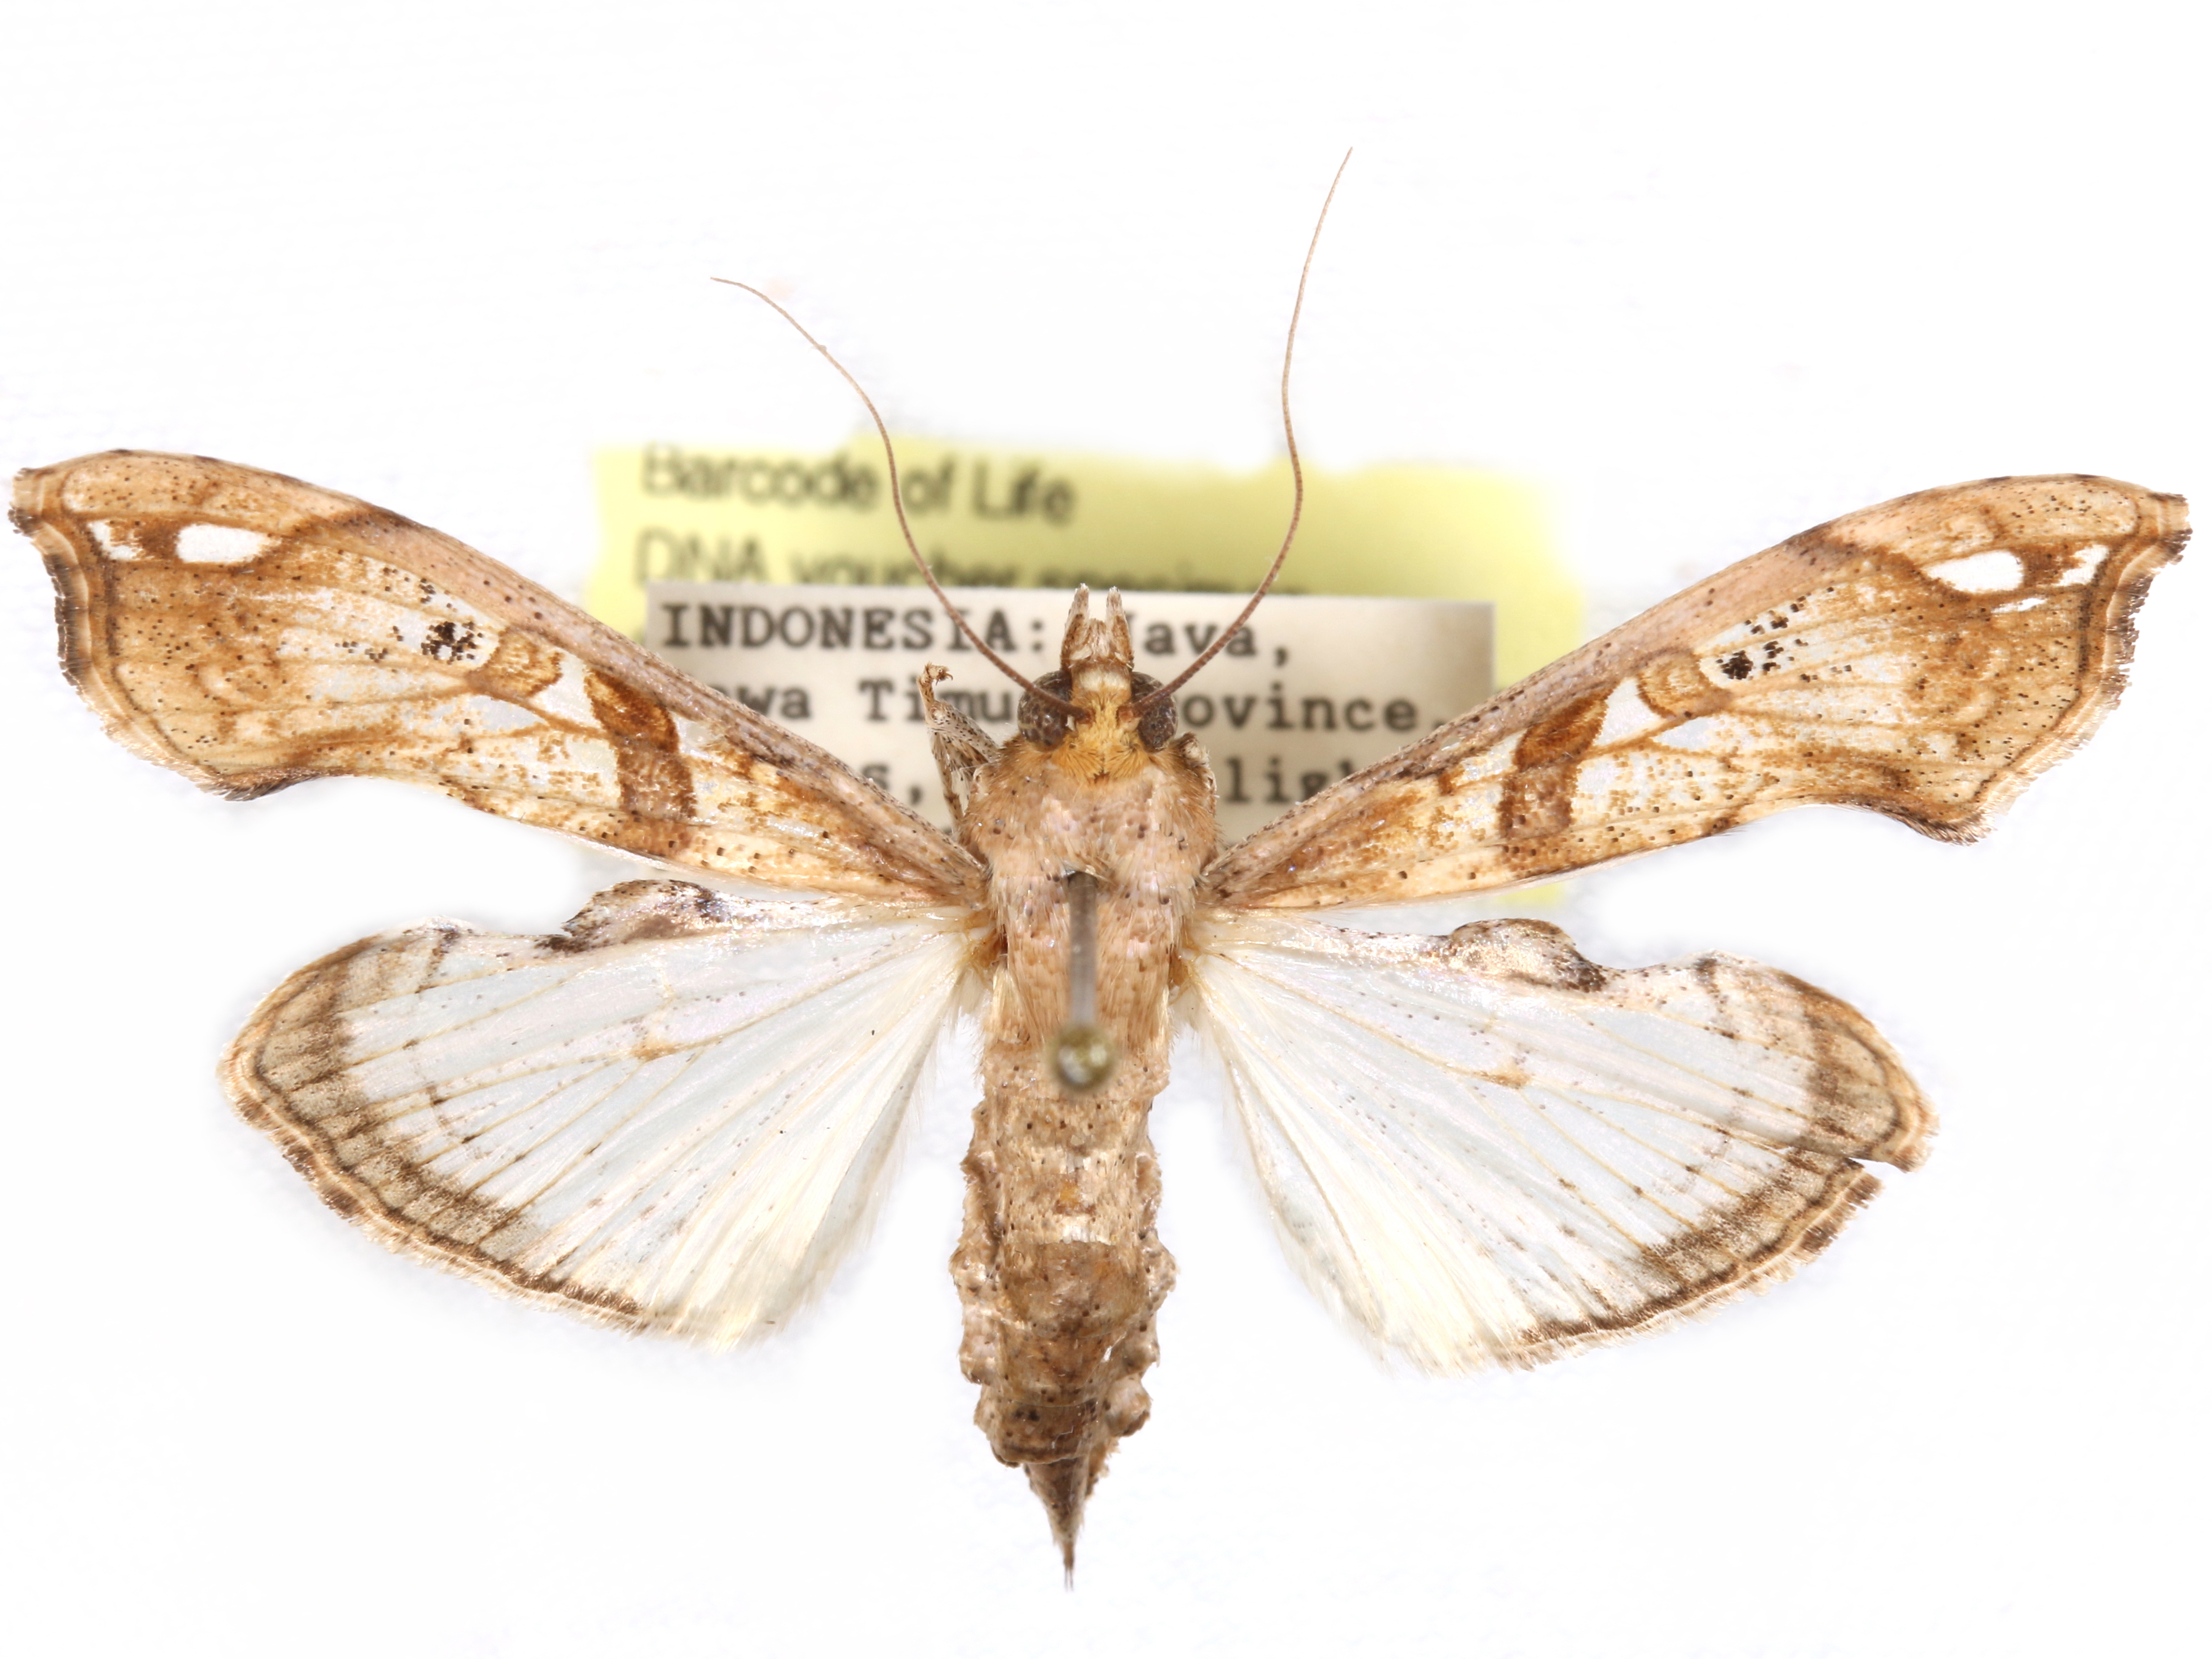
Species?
Terastia subjectalis
